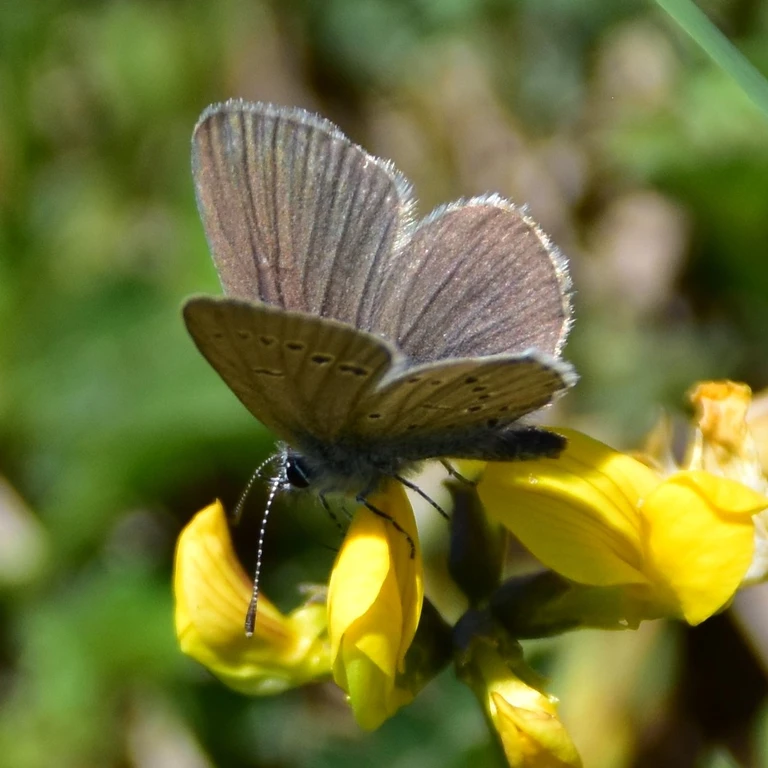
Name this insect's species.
Cupido minimus
